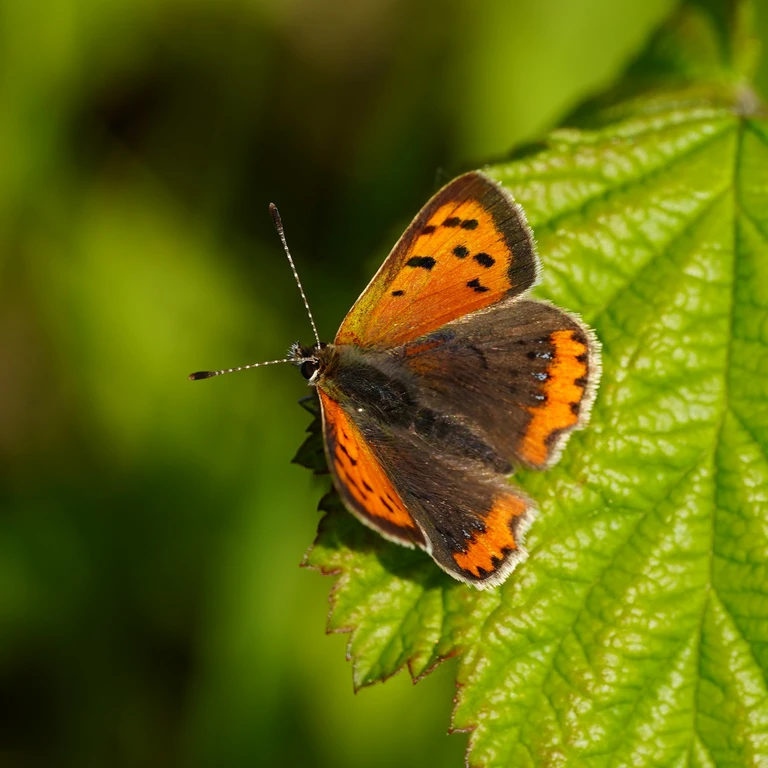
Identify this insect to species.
Lycaena phlaeas
